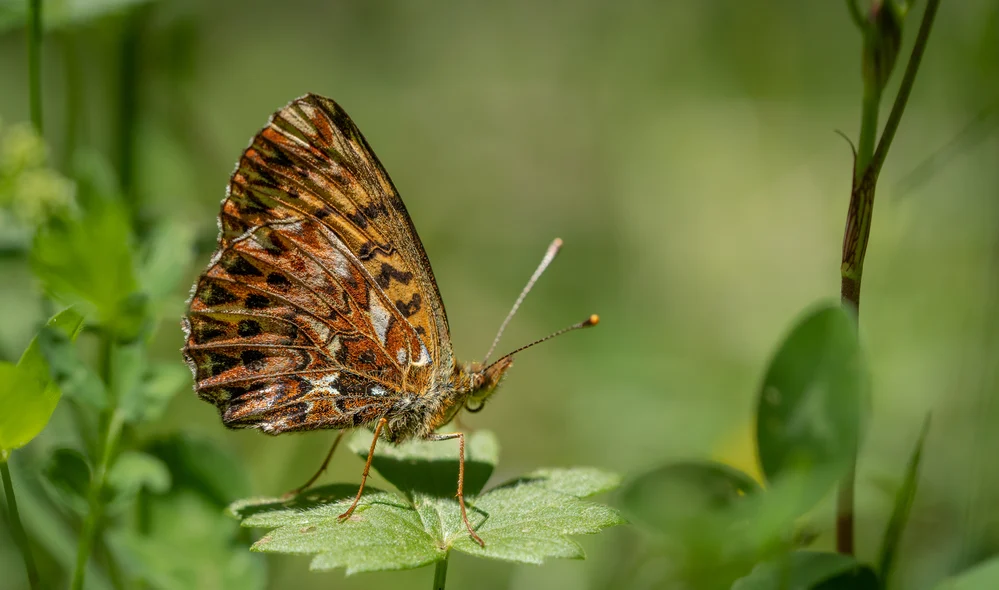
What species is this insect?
Boloria titania
